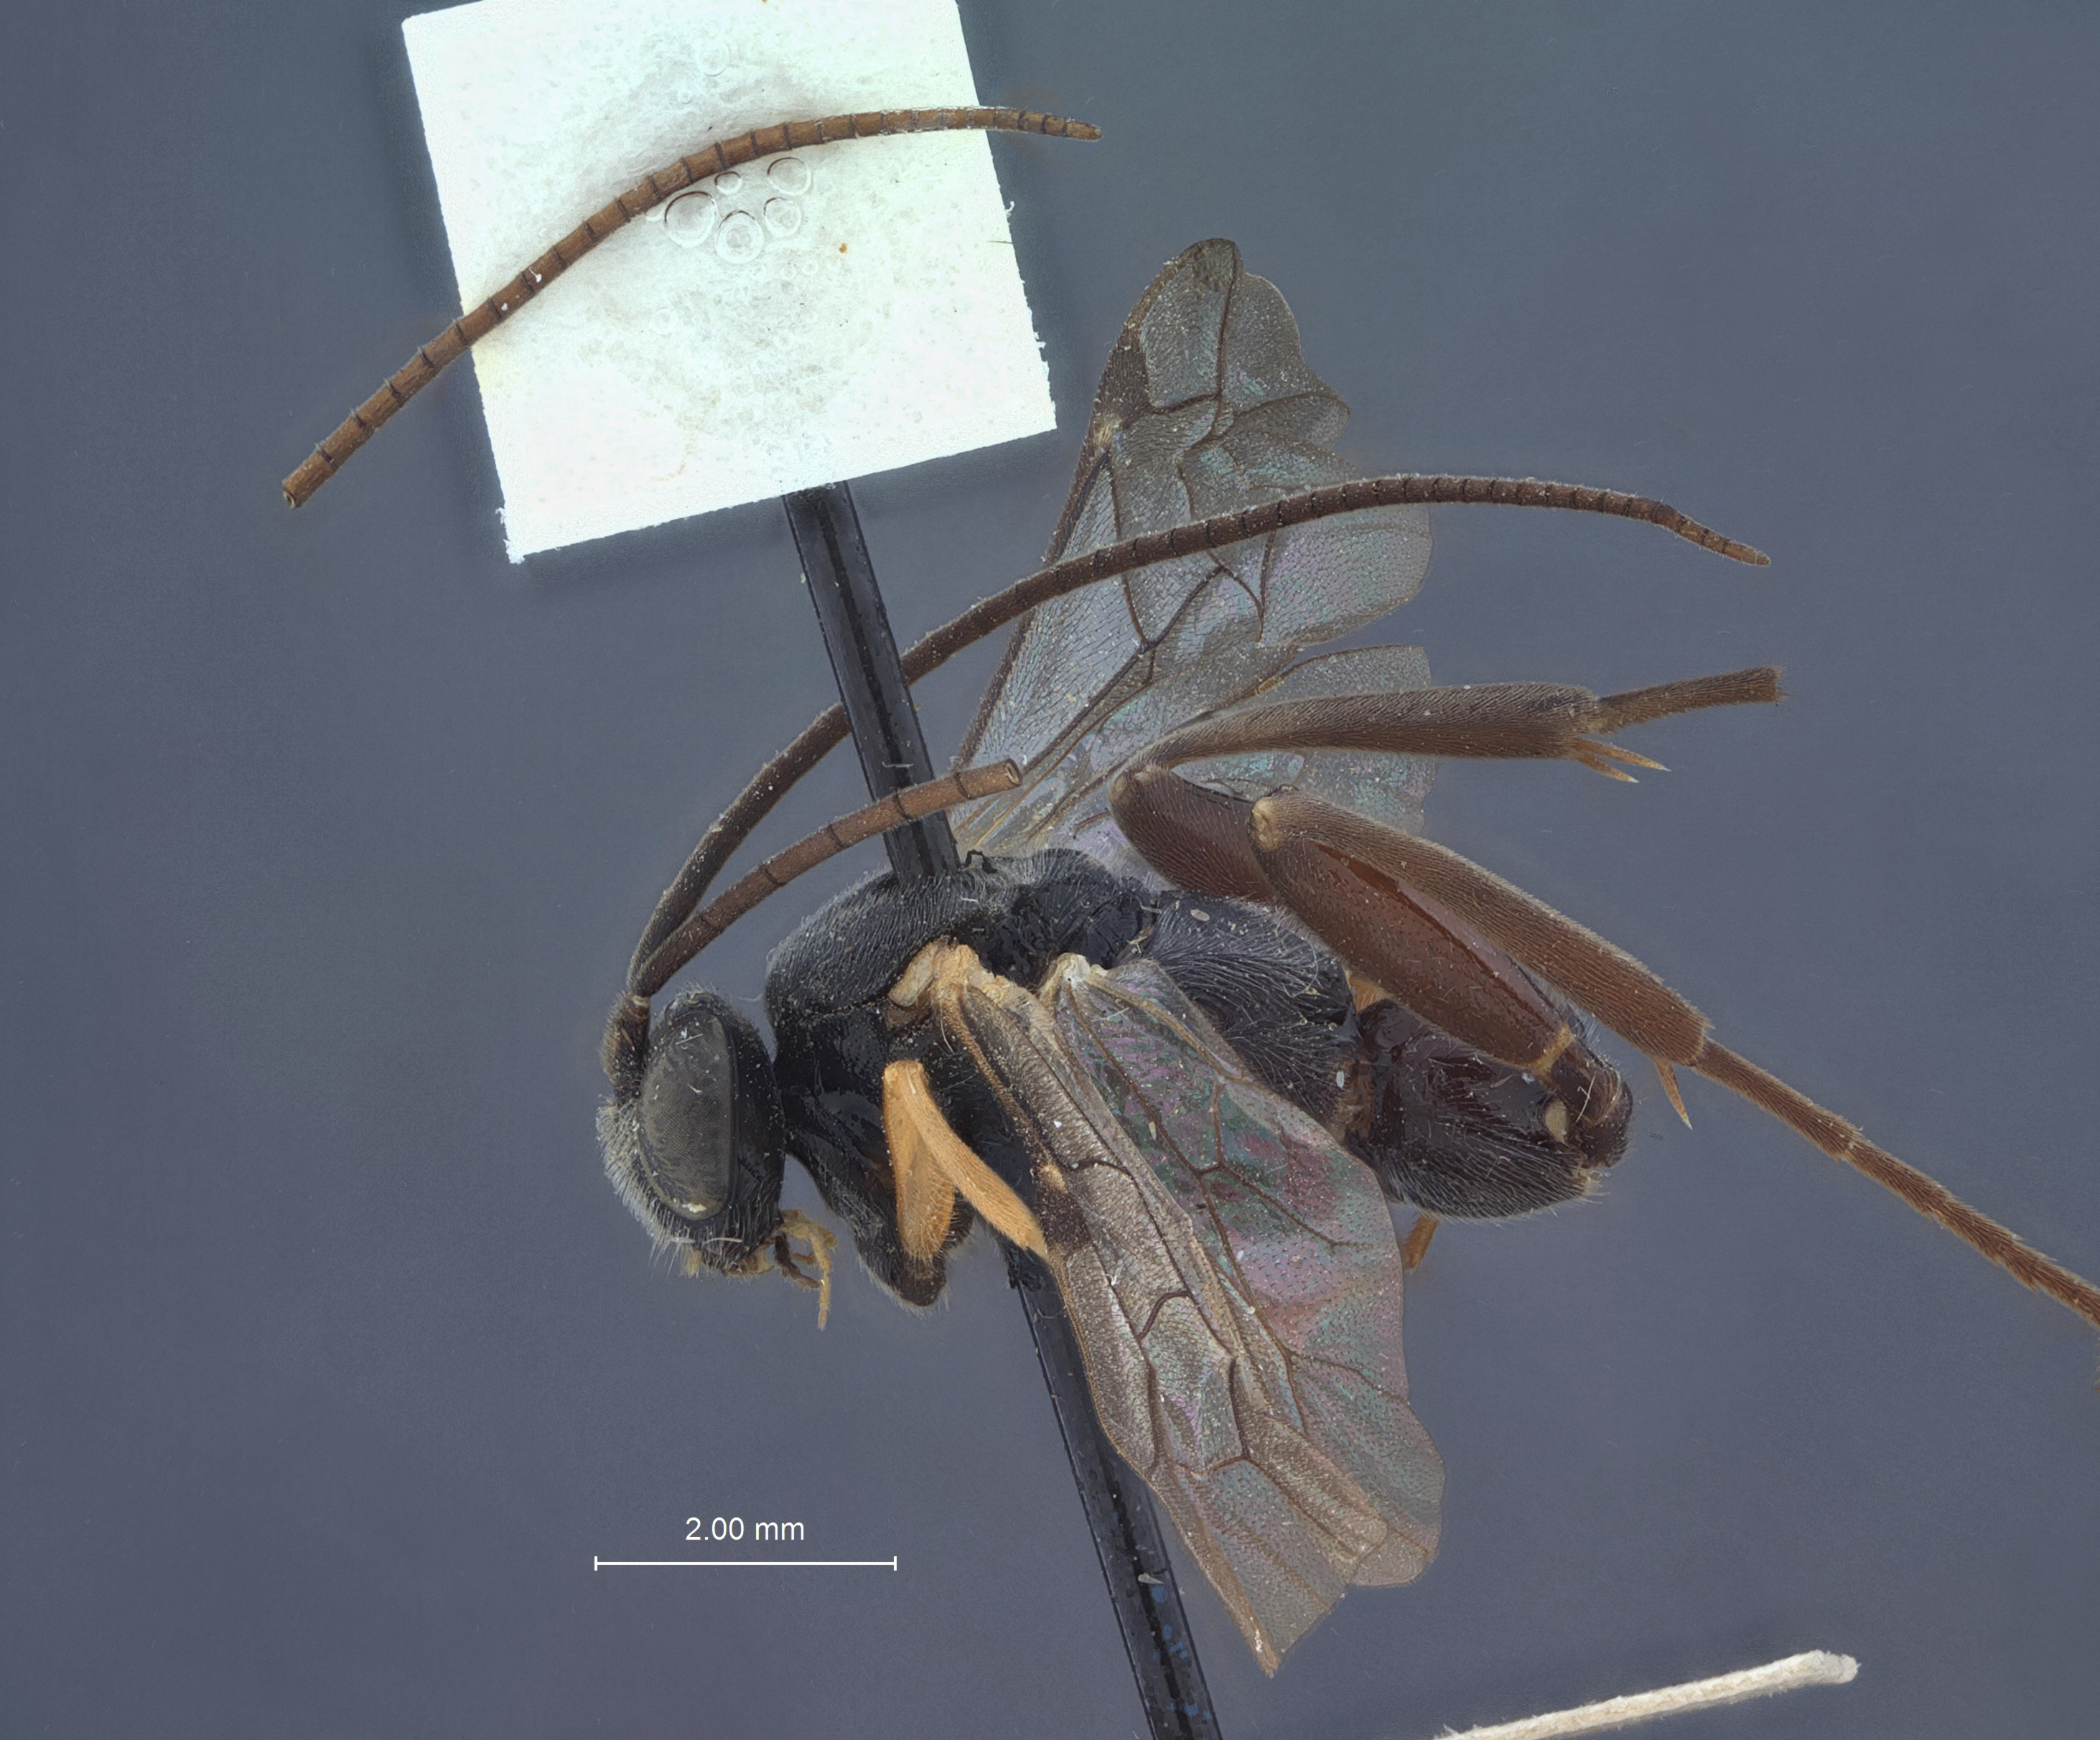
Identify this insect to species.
Pimpla porthetriae
